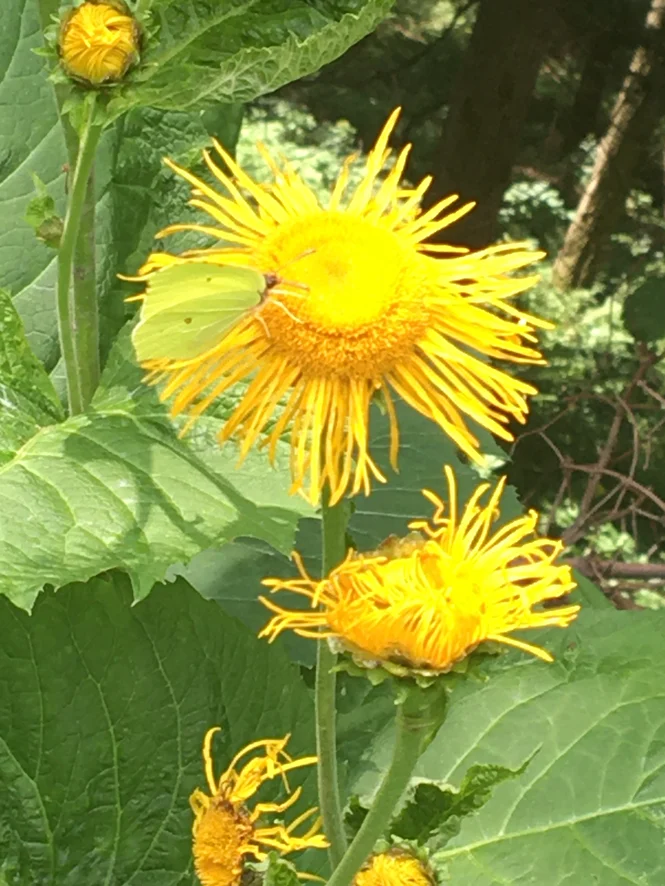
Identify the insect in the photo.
Gonepteryx rhamni
